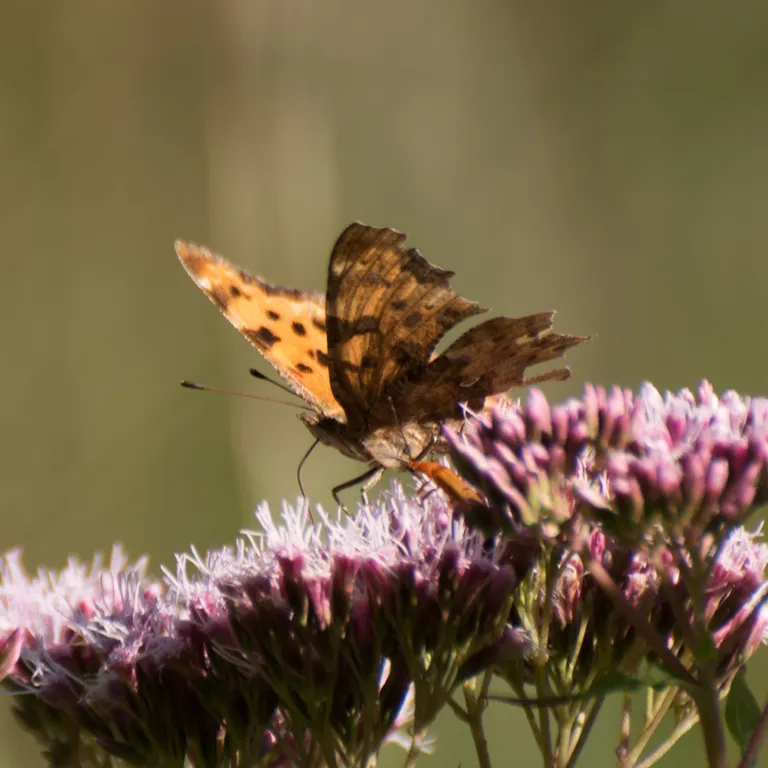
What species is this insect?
Polygonia c-album
